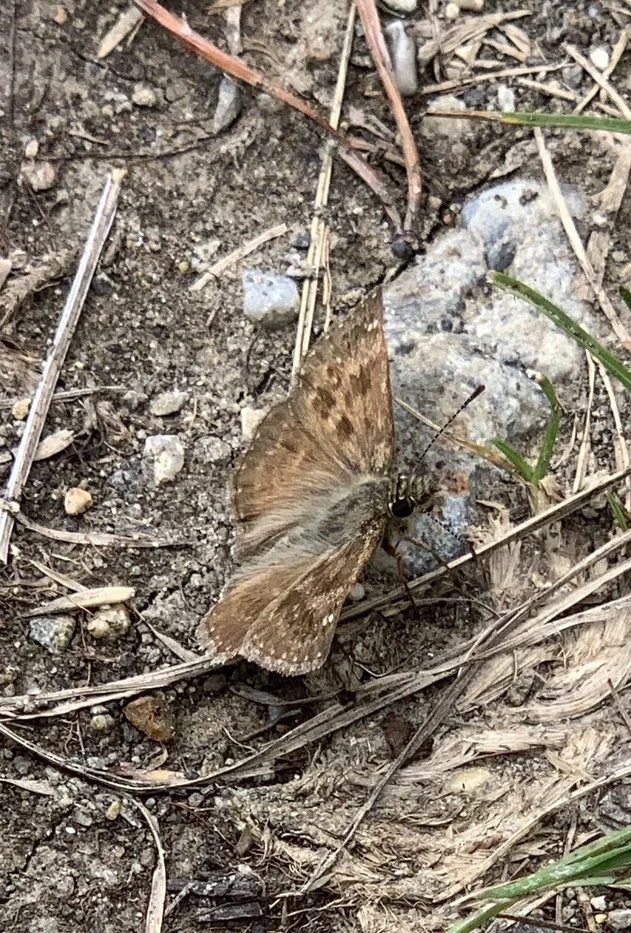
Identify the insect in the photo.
Erynnis tages
